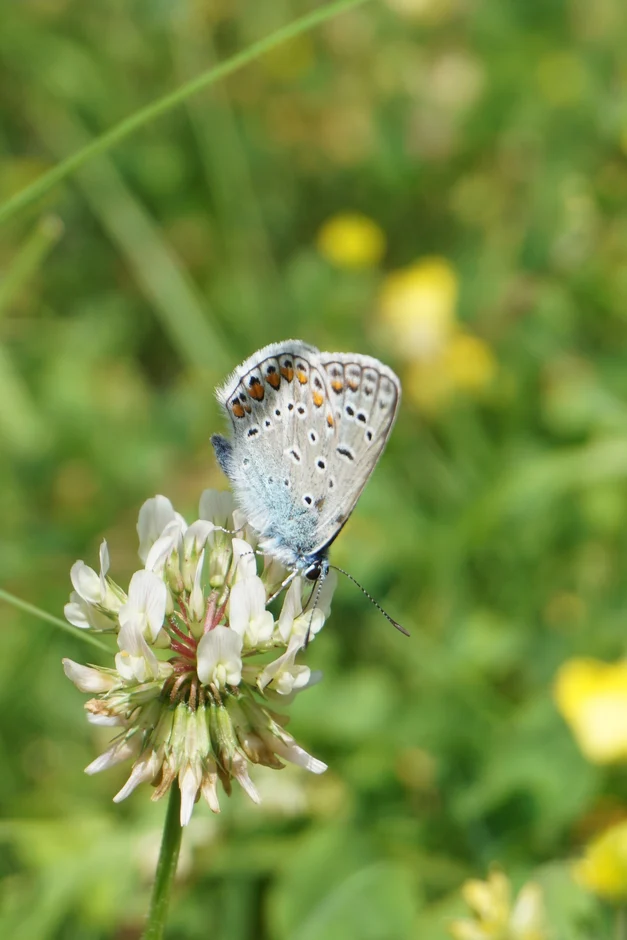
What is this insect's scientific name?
Polyommatus icarus
